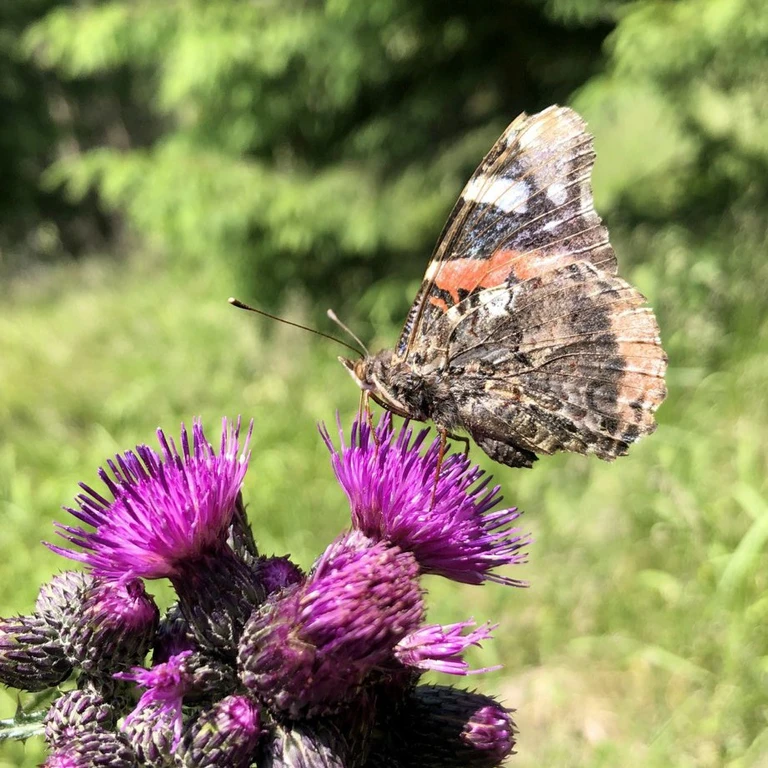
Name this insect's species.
Vanessa atalanta
